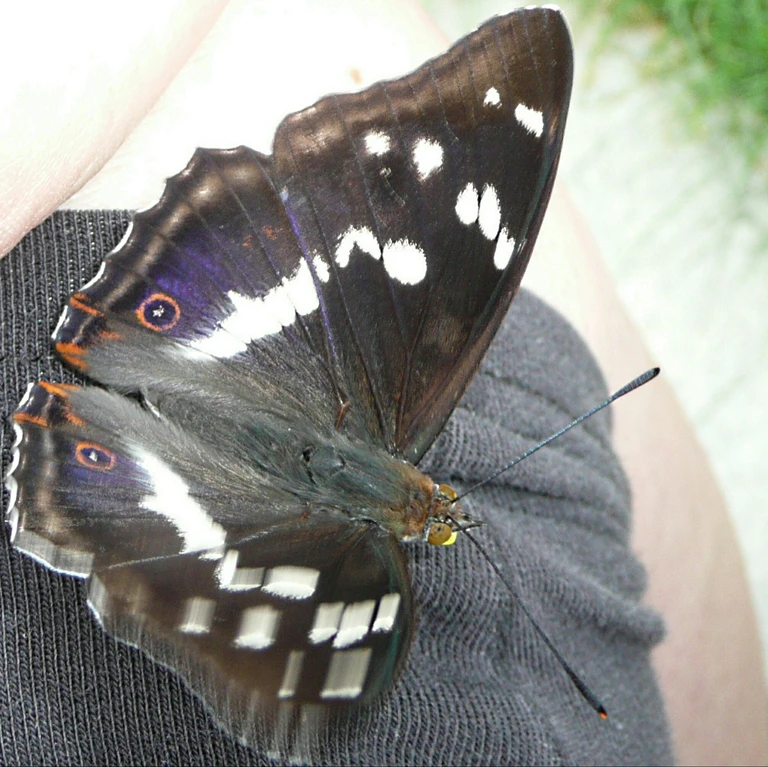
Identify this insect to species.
Apatura iris
